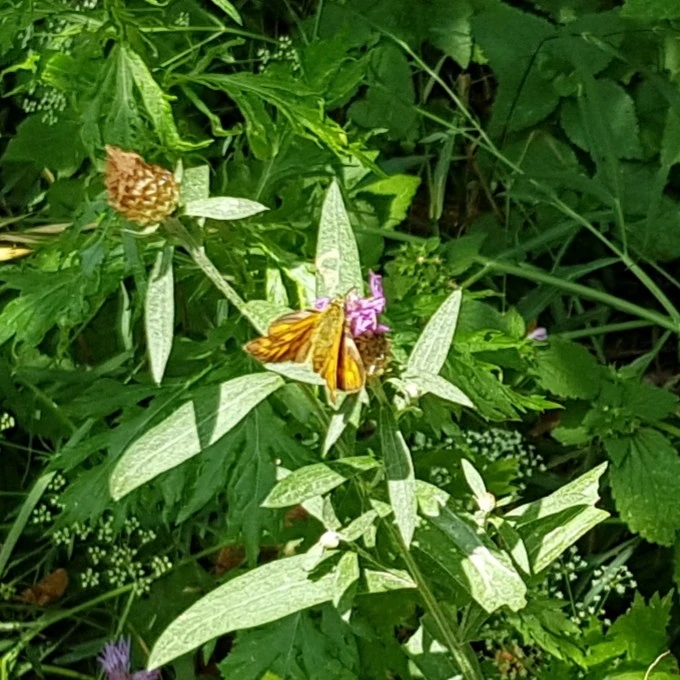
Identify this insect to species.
Ochlodes sylvanus (also Ochlodes venata)
